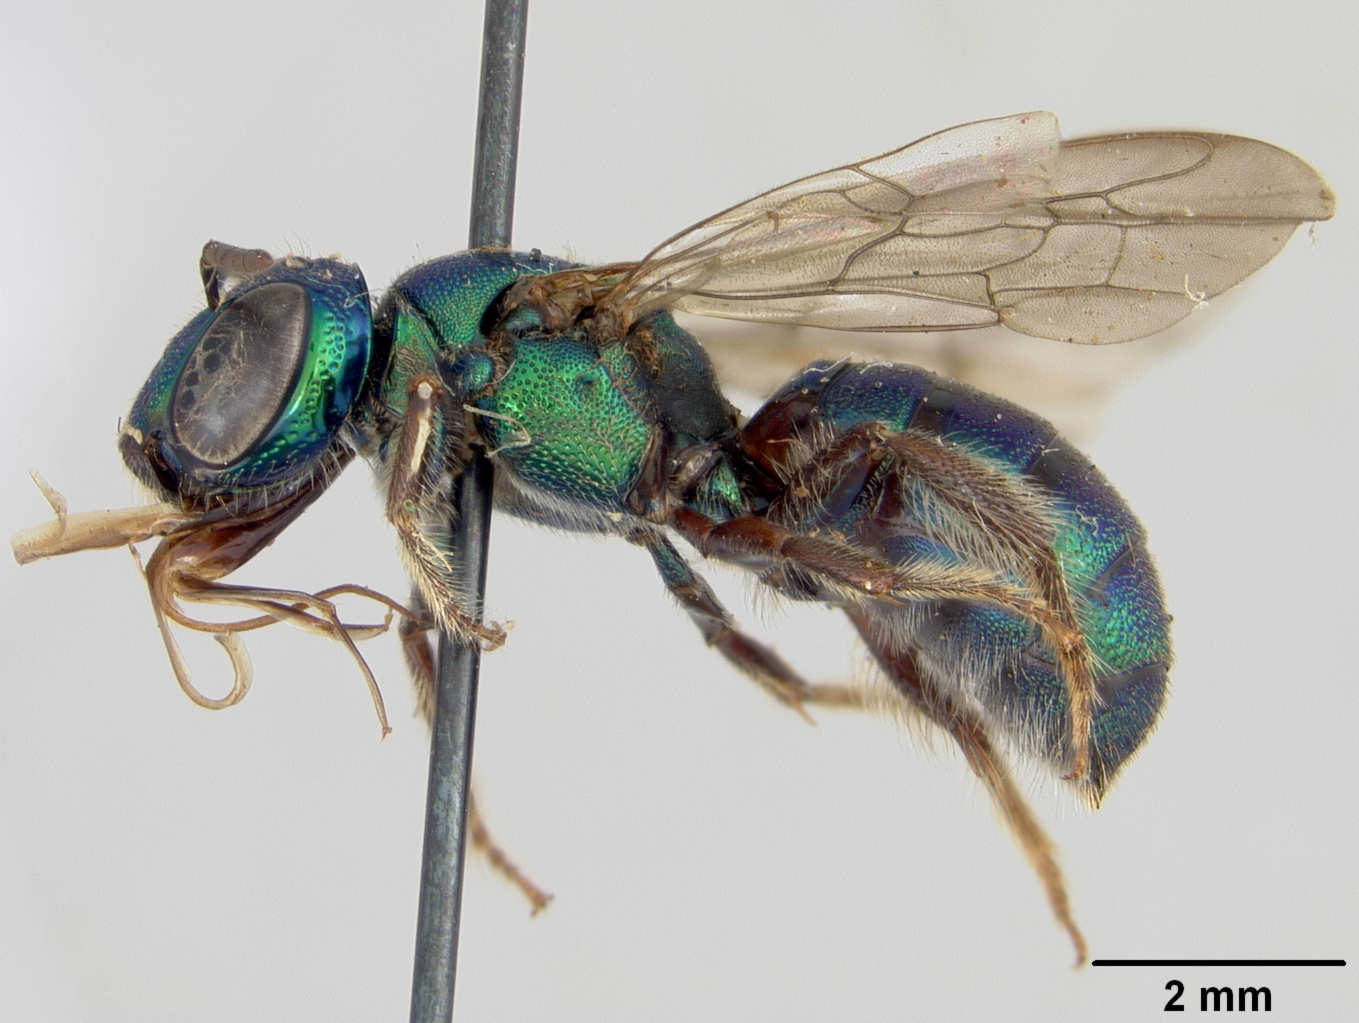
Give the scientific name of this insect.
Ceratina triangulifera
